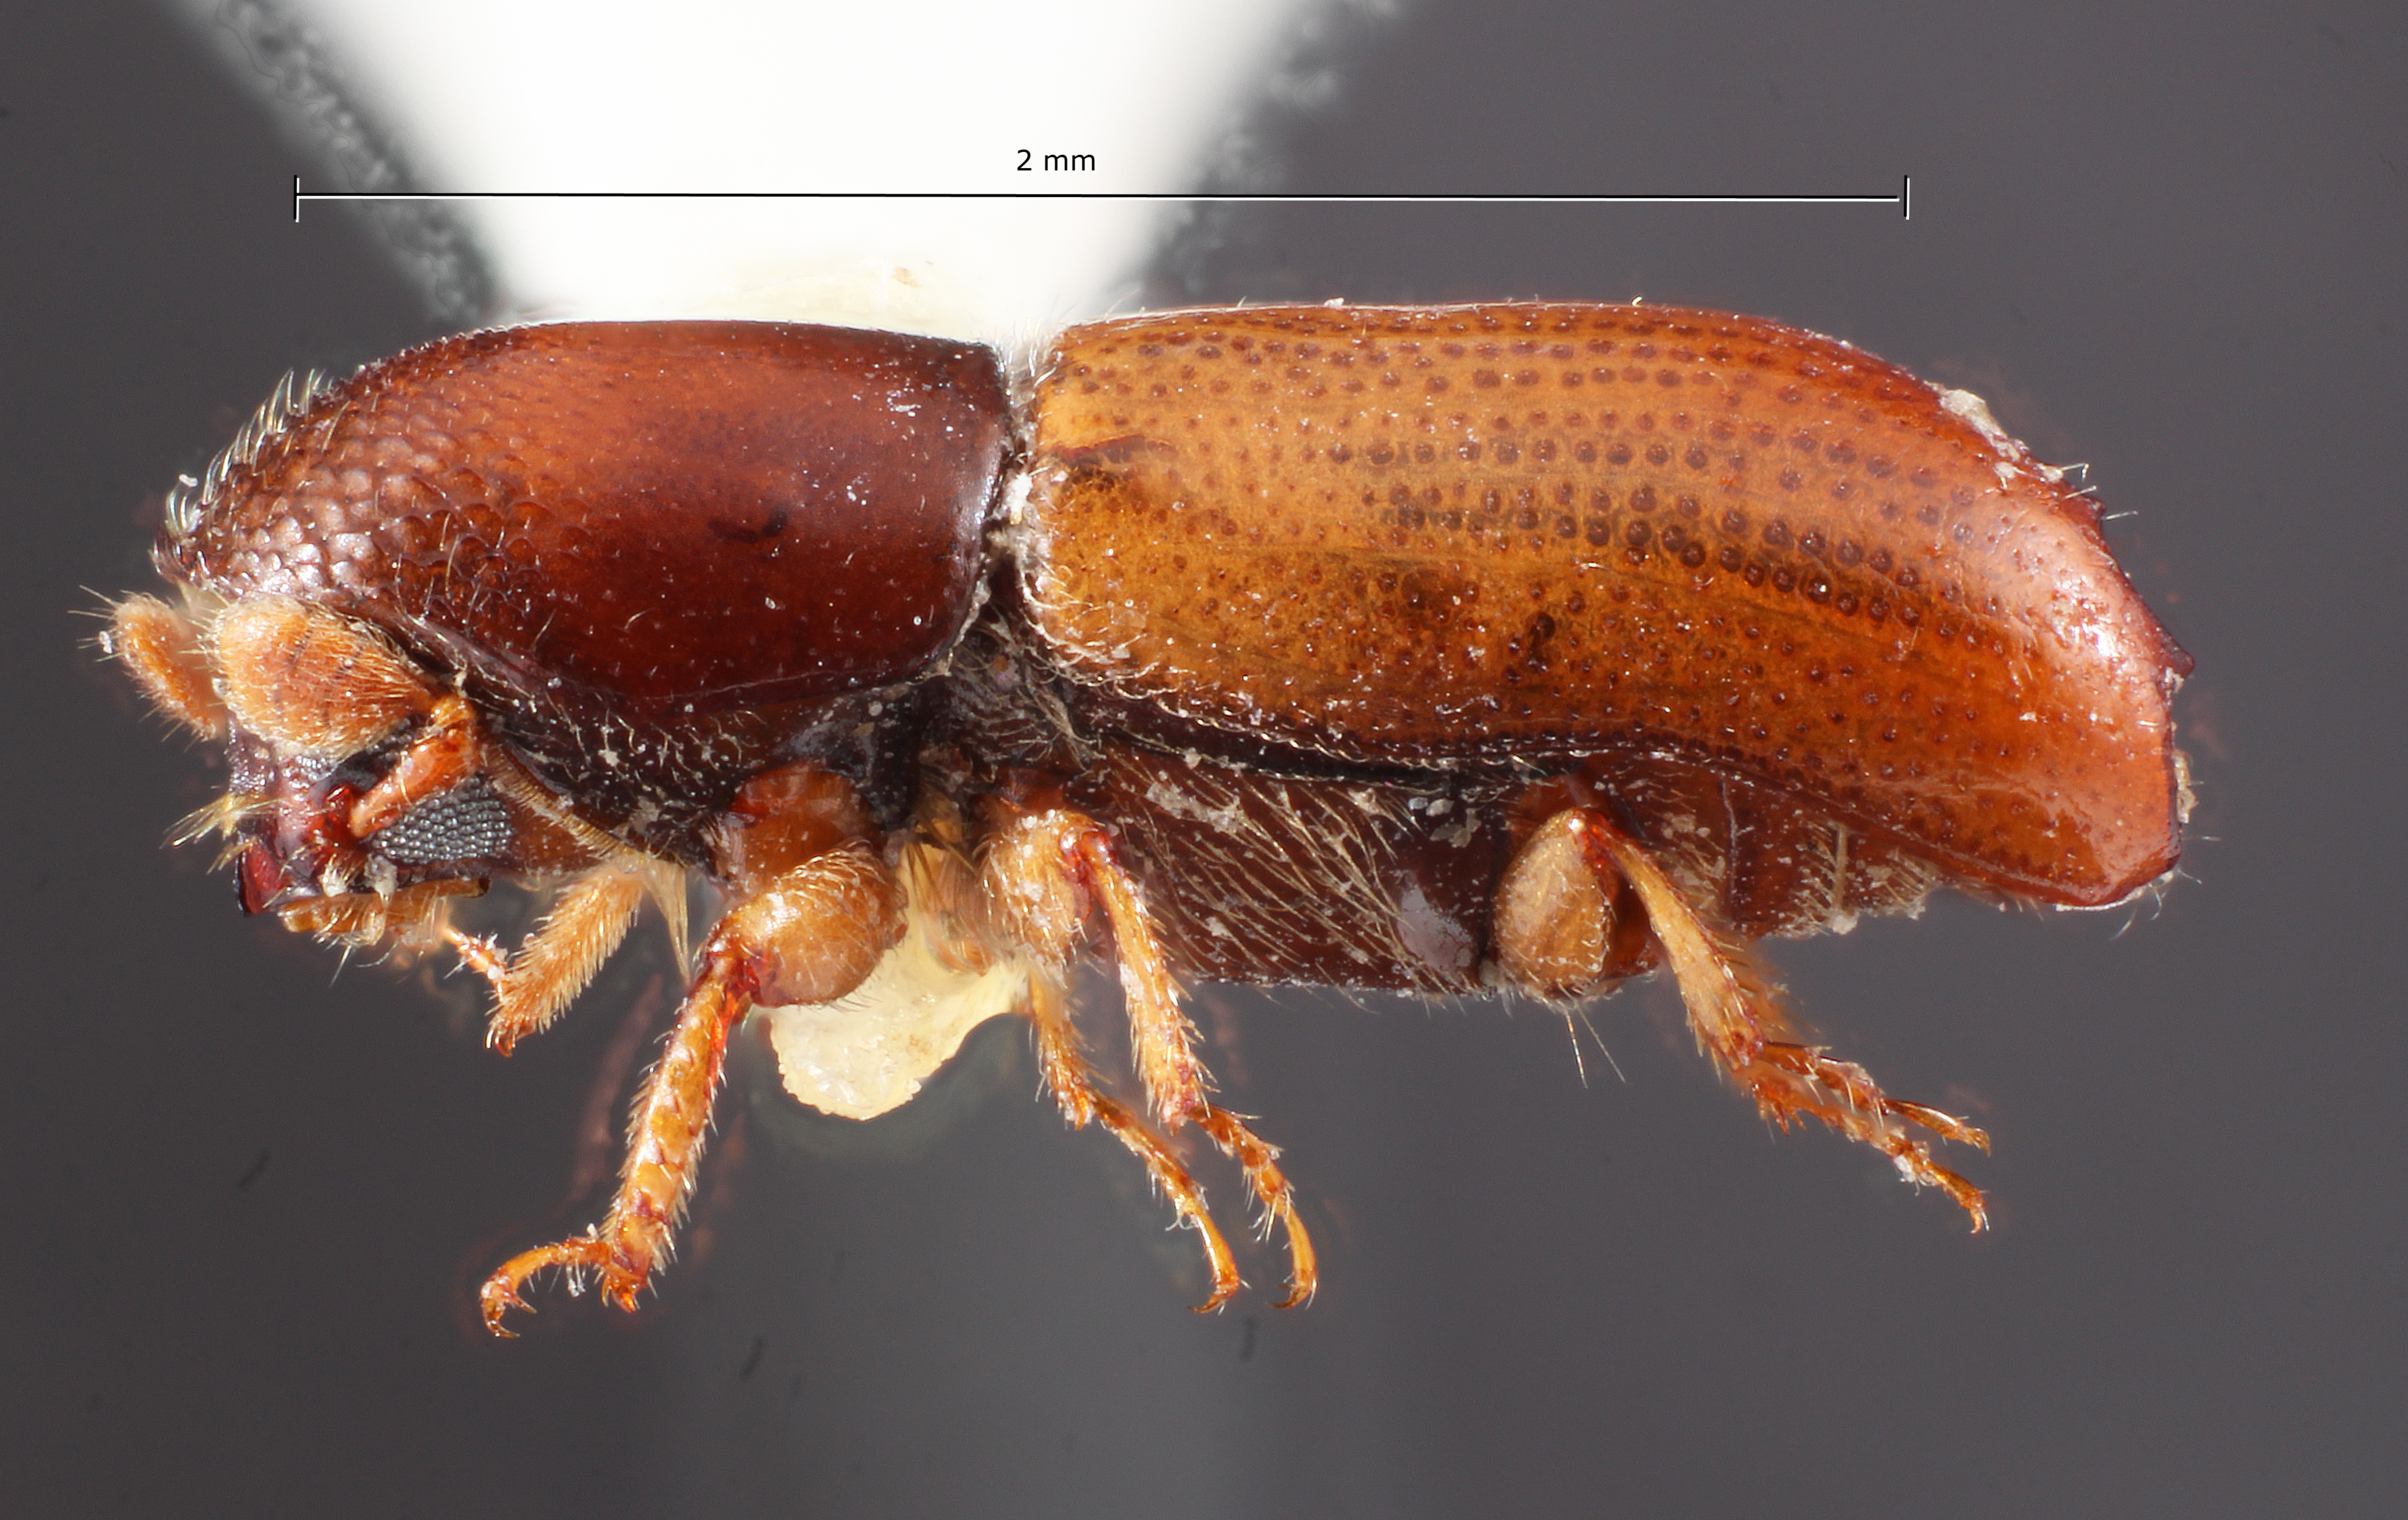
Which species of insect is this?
Monarthrum insignatum
